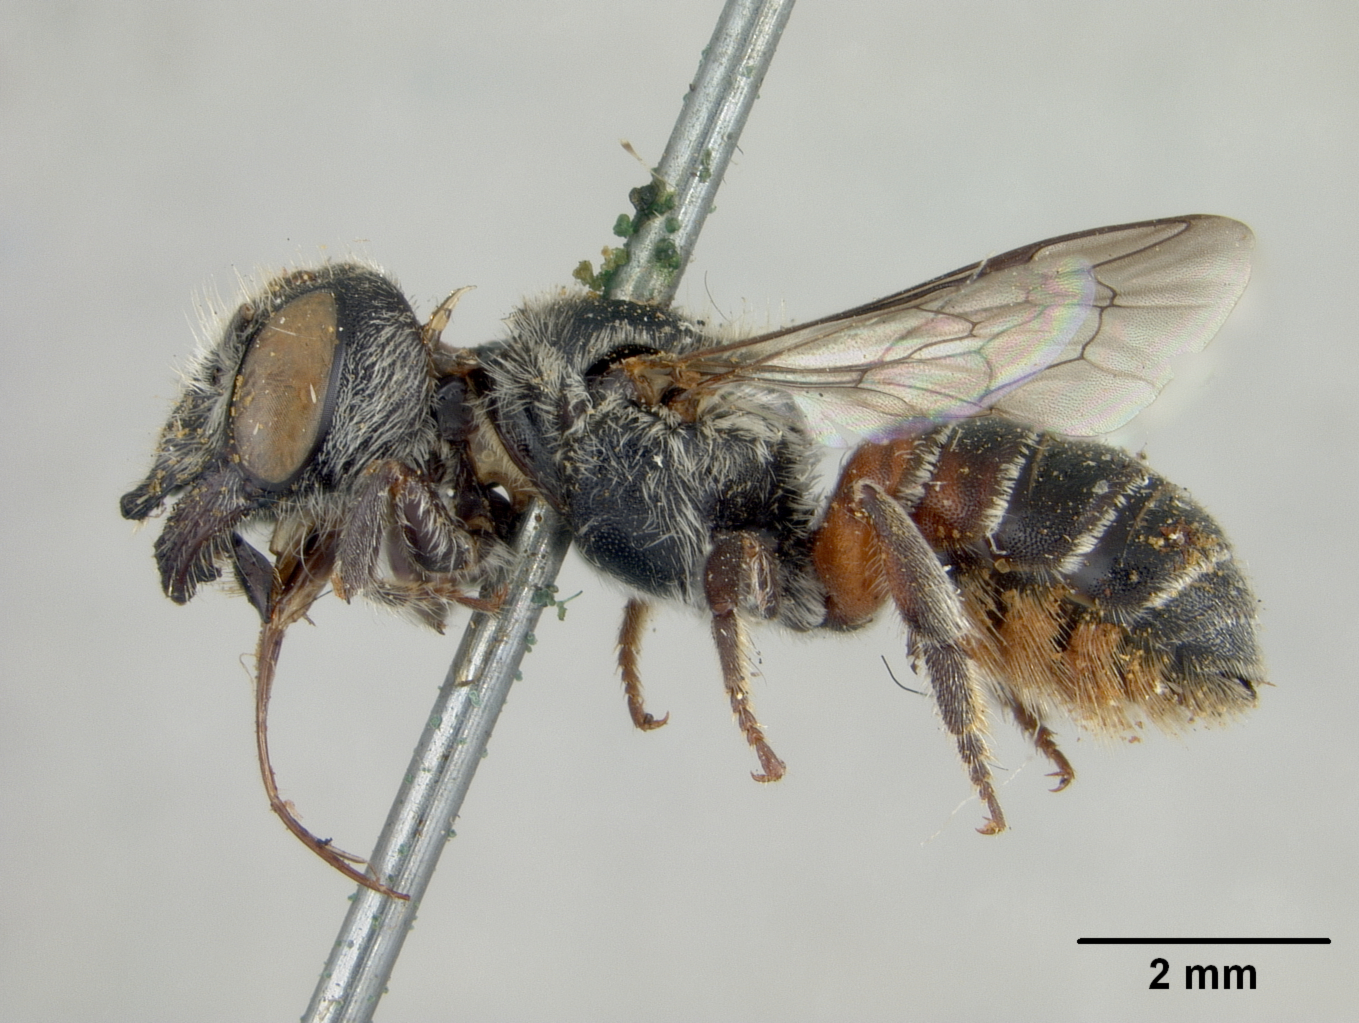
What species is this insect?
Chelostoma australis
